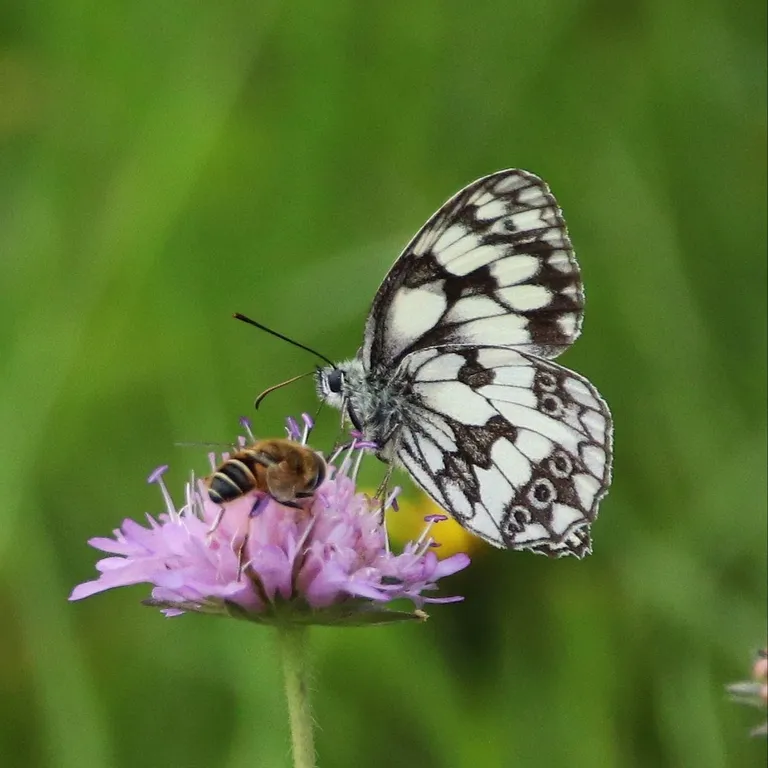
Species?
Melanargia galathea
